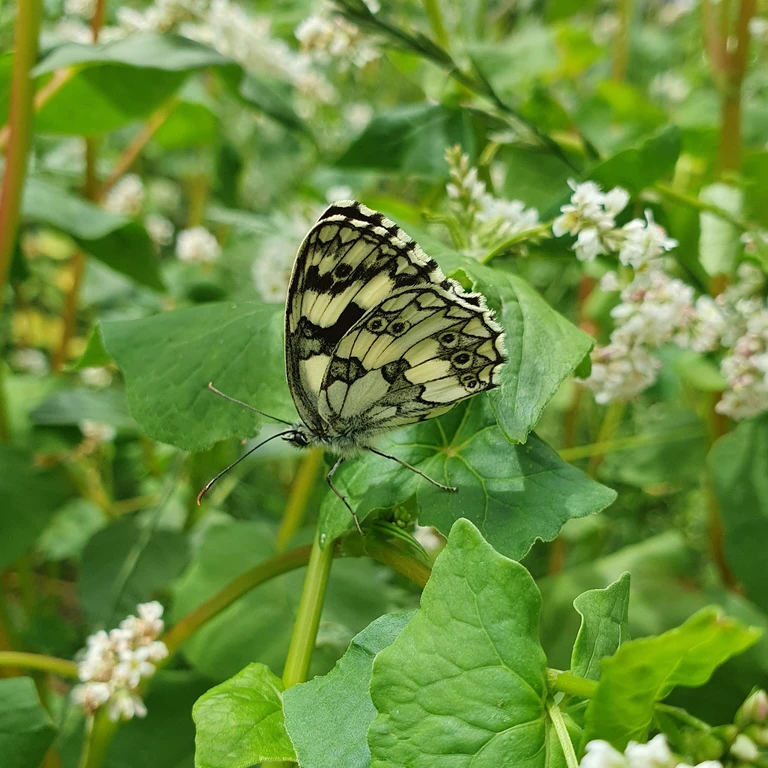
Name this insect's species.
Melanargia galathea
